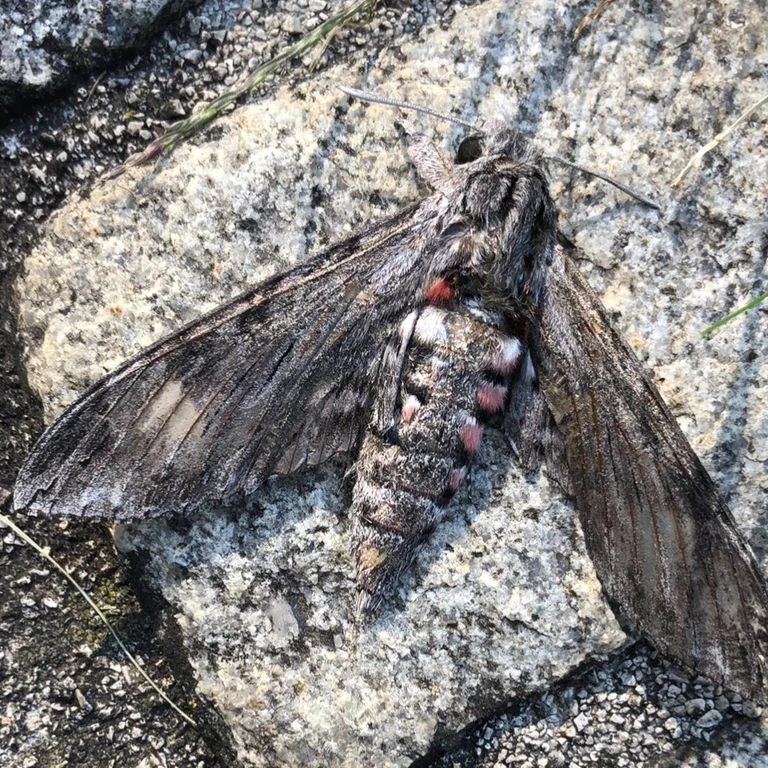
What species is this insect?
Agrius convolvuli
